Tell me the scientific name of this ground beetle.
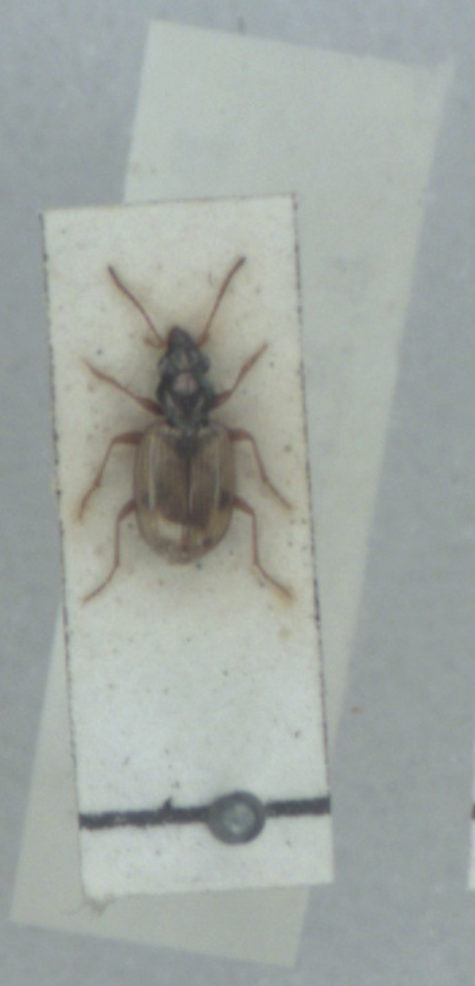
Bembidion pallidipenne
